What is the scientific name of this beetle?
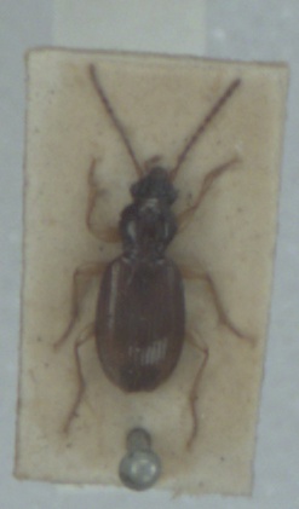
Sinechostictus stomoides
